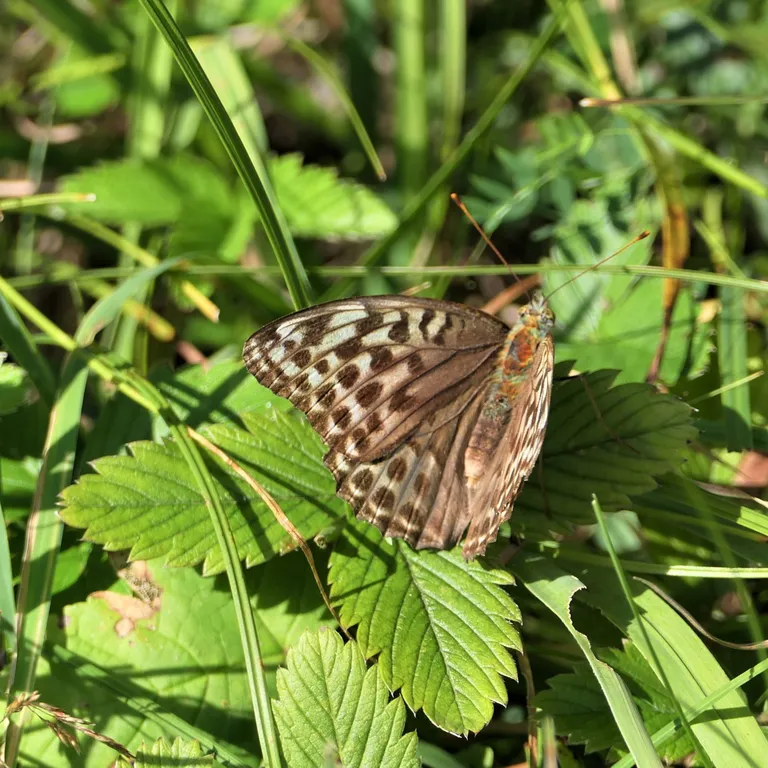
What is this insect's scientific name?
Argynnis paphia
